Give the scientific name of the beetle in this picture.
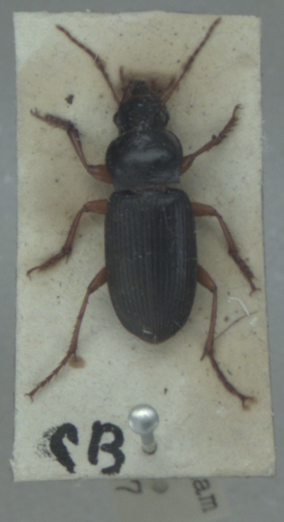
Harpalus rufipes
